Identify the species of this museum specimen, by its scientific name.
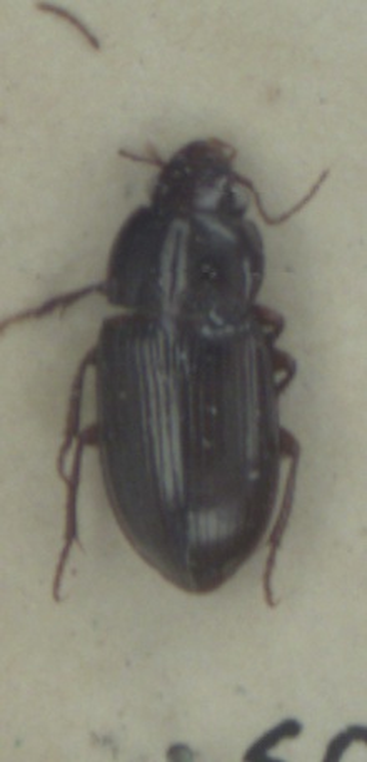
Amara apricaria
